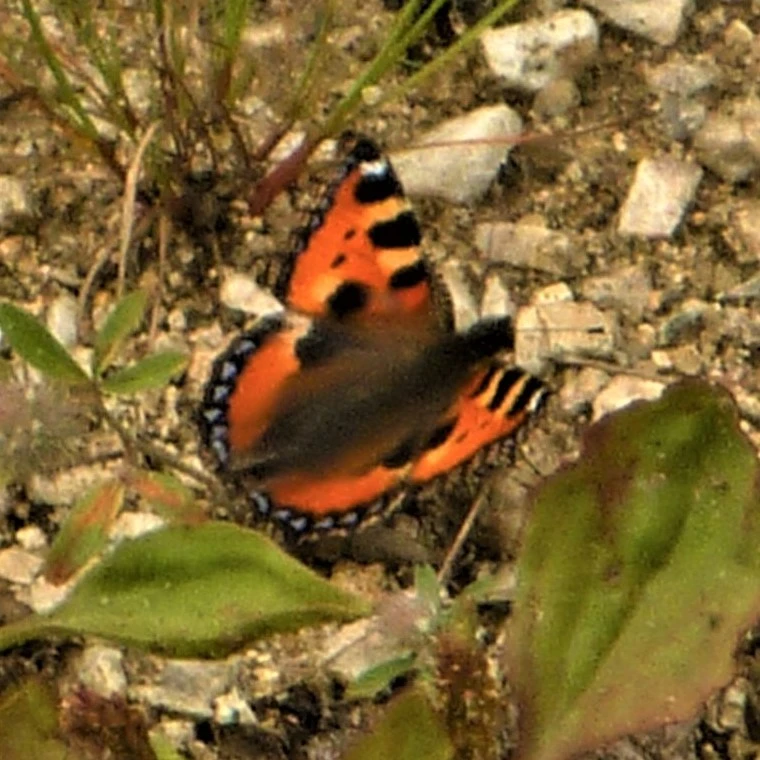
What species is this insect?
Aglais urticae
